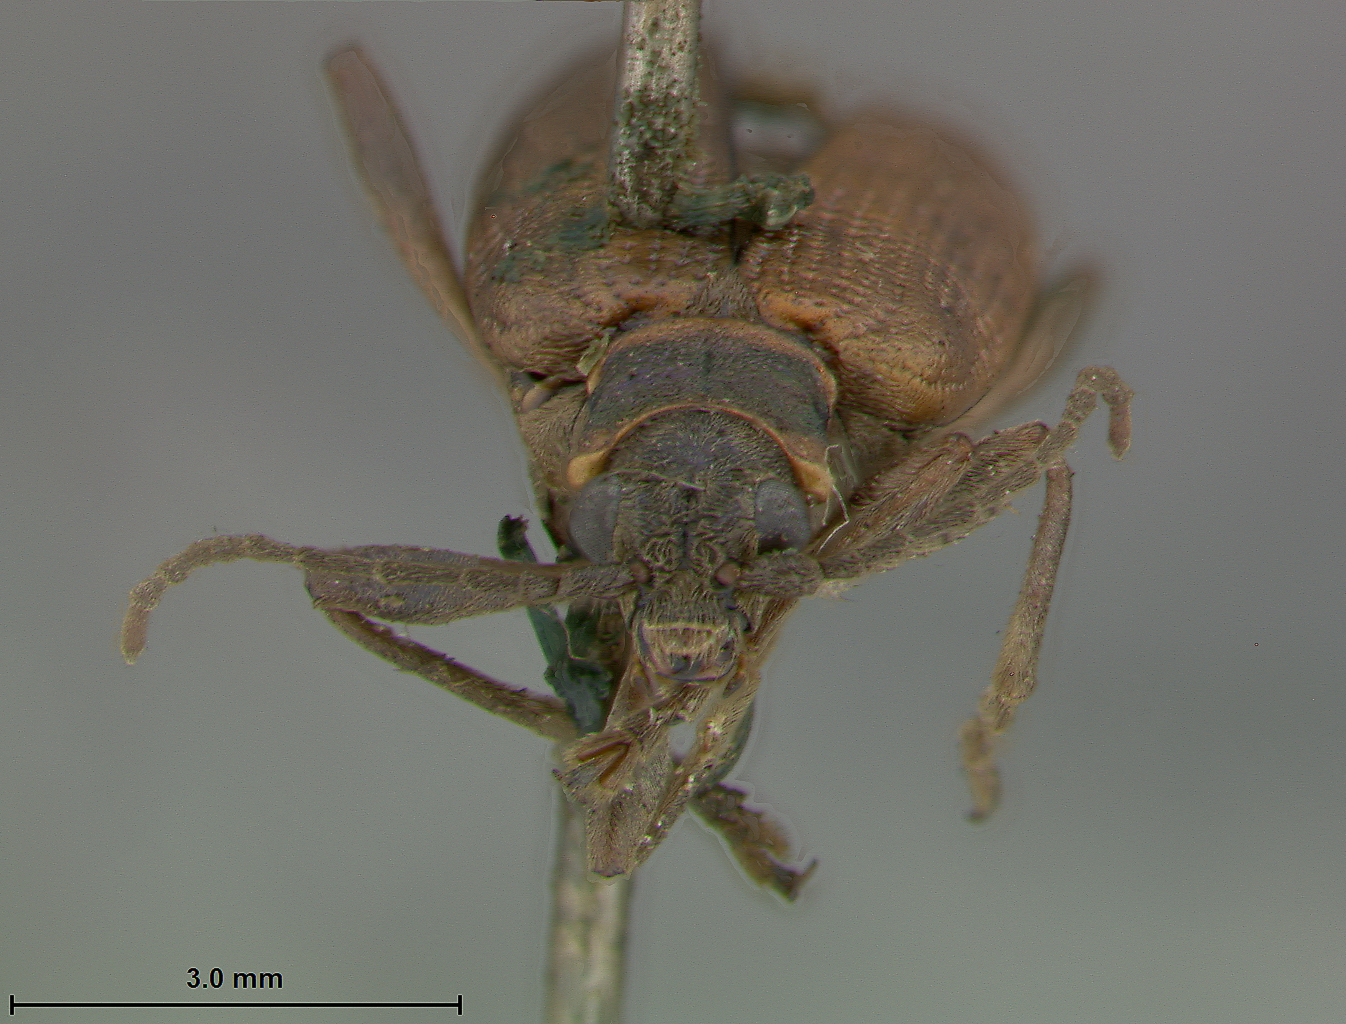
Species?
Donacia curticollis
